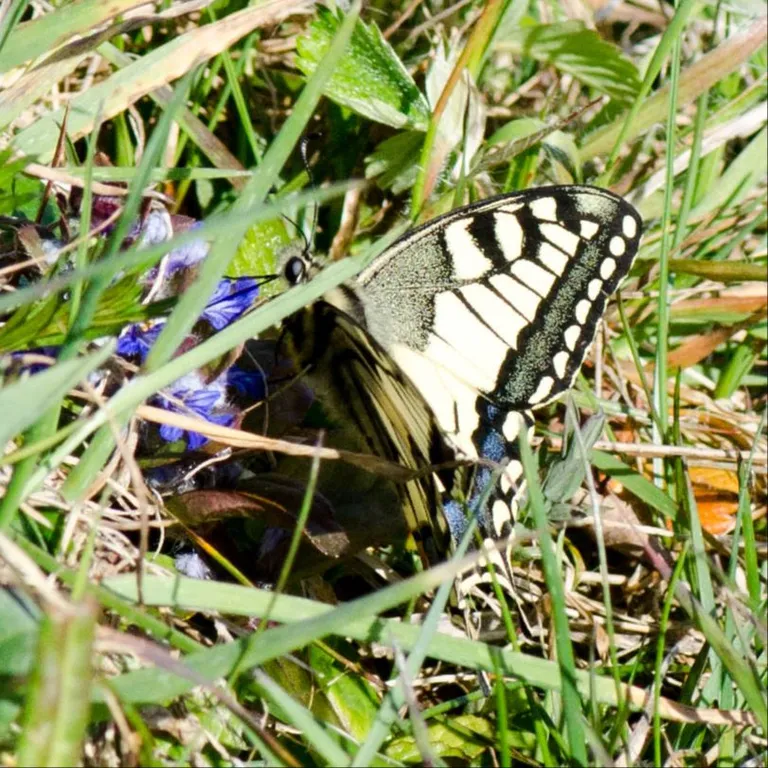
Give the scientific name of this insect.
Papilio machaon
